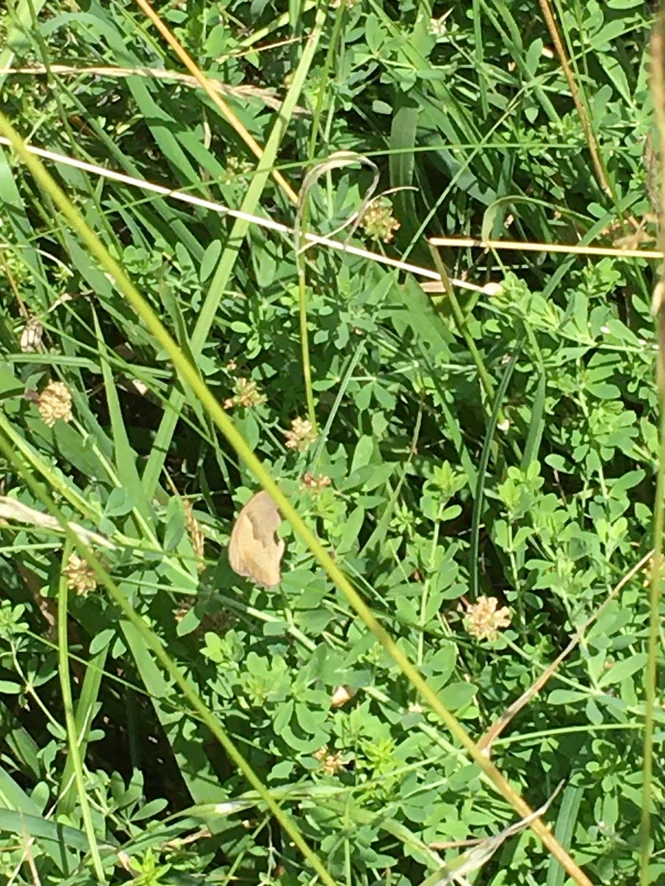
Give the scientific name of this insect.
Maniola jurtina
